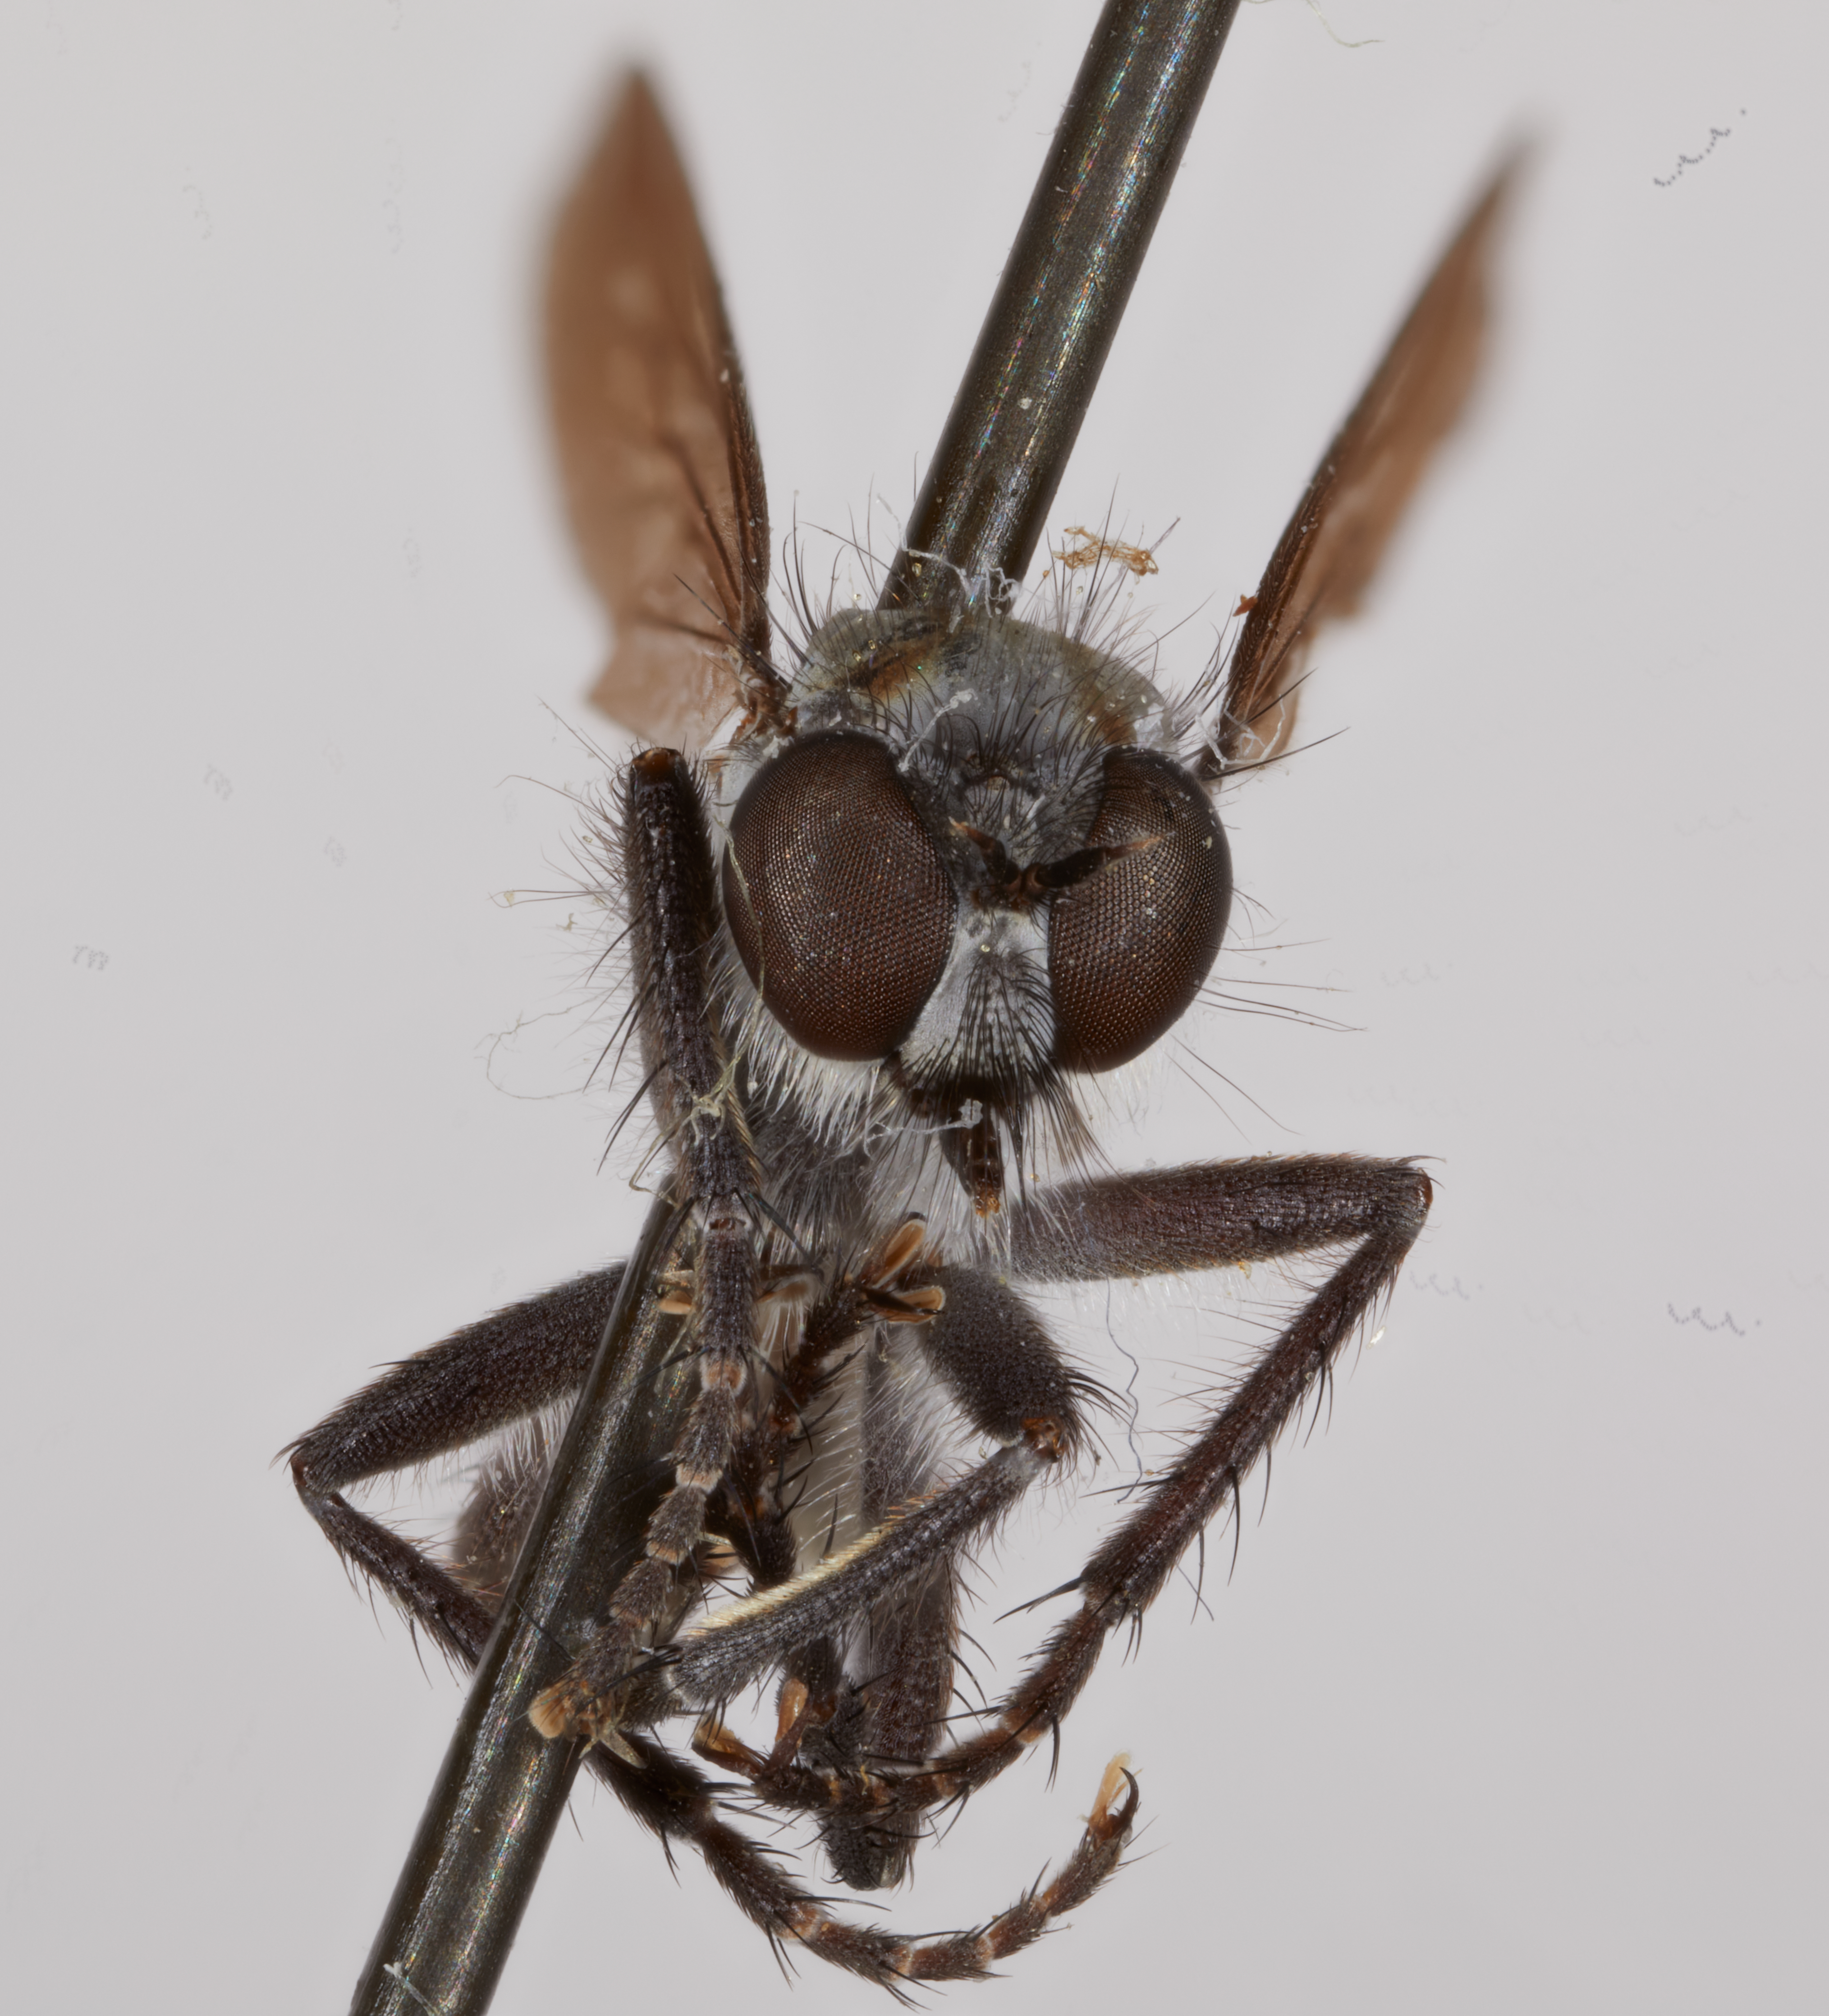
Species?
Lasiopogon appalachensis
